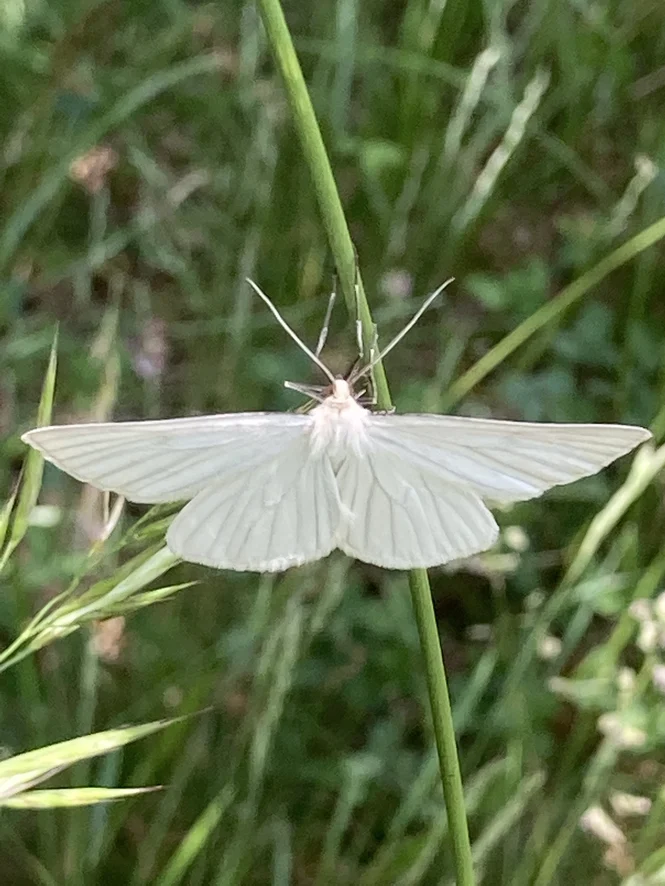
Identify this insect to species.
Siona lineata
